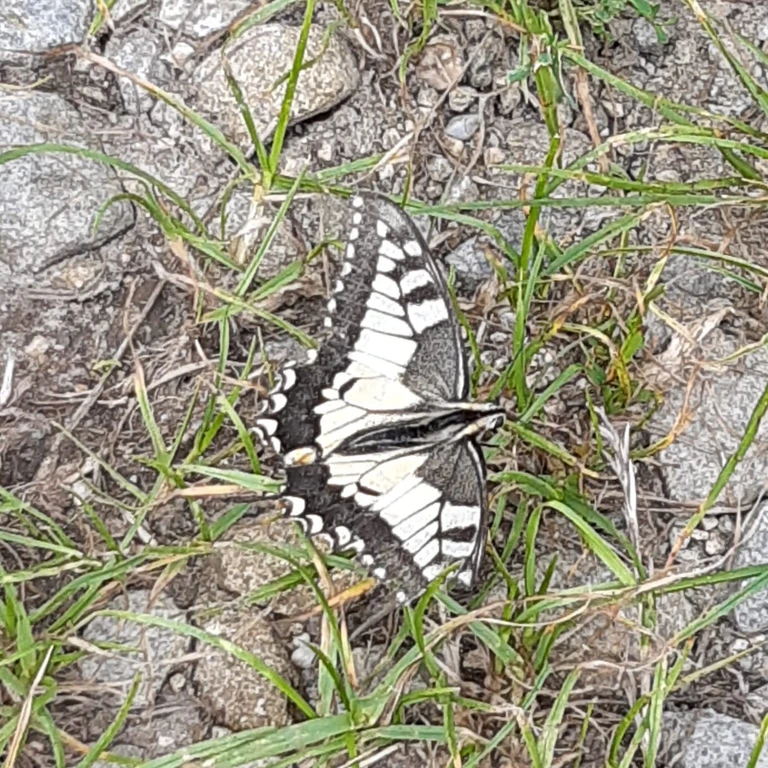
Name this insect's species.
Papilio machaon
